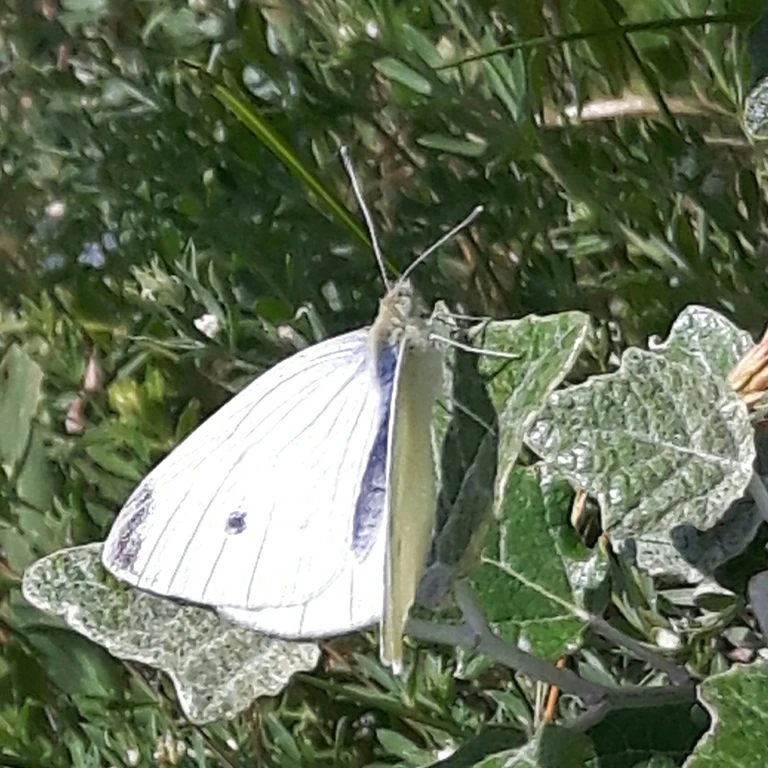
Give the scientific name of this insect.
Pieris rapae
